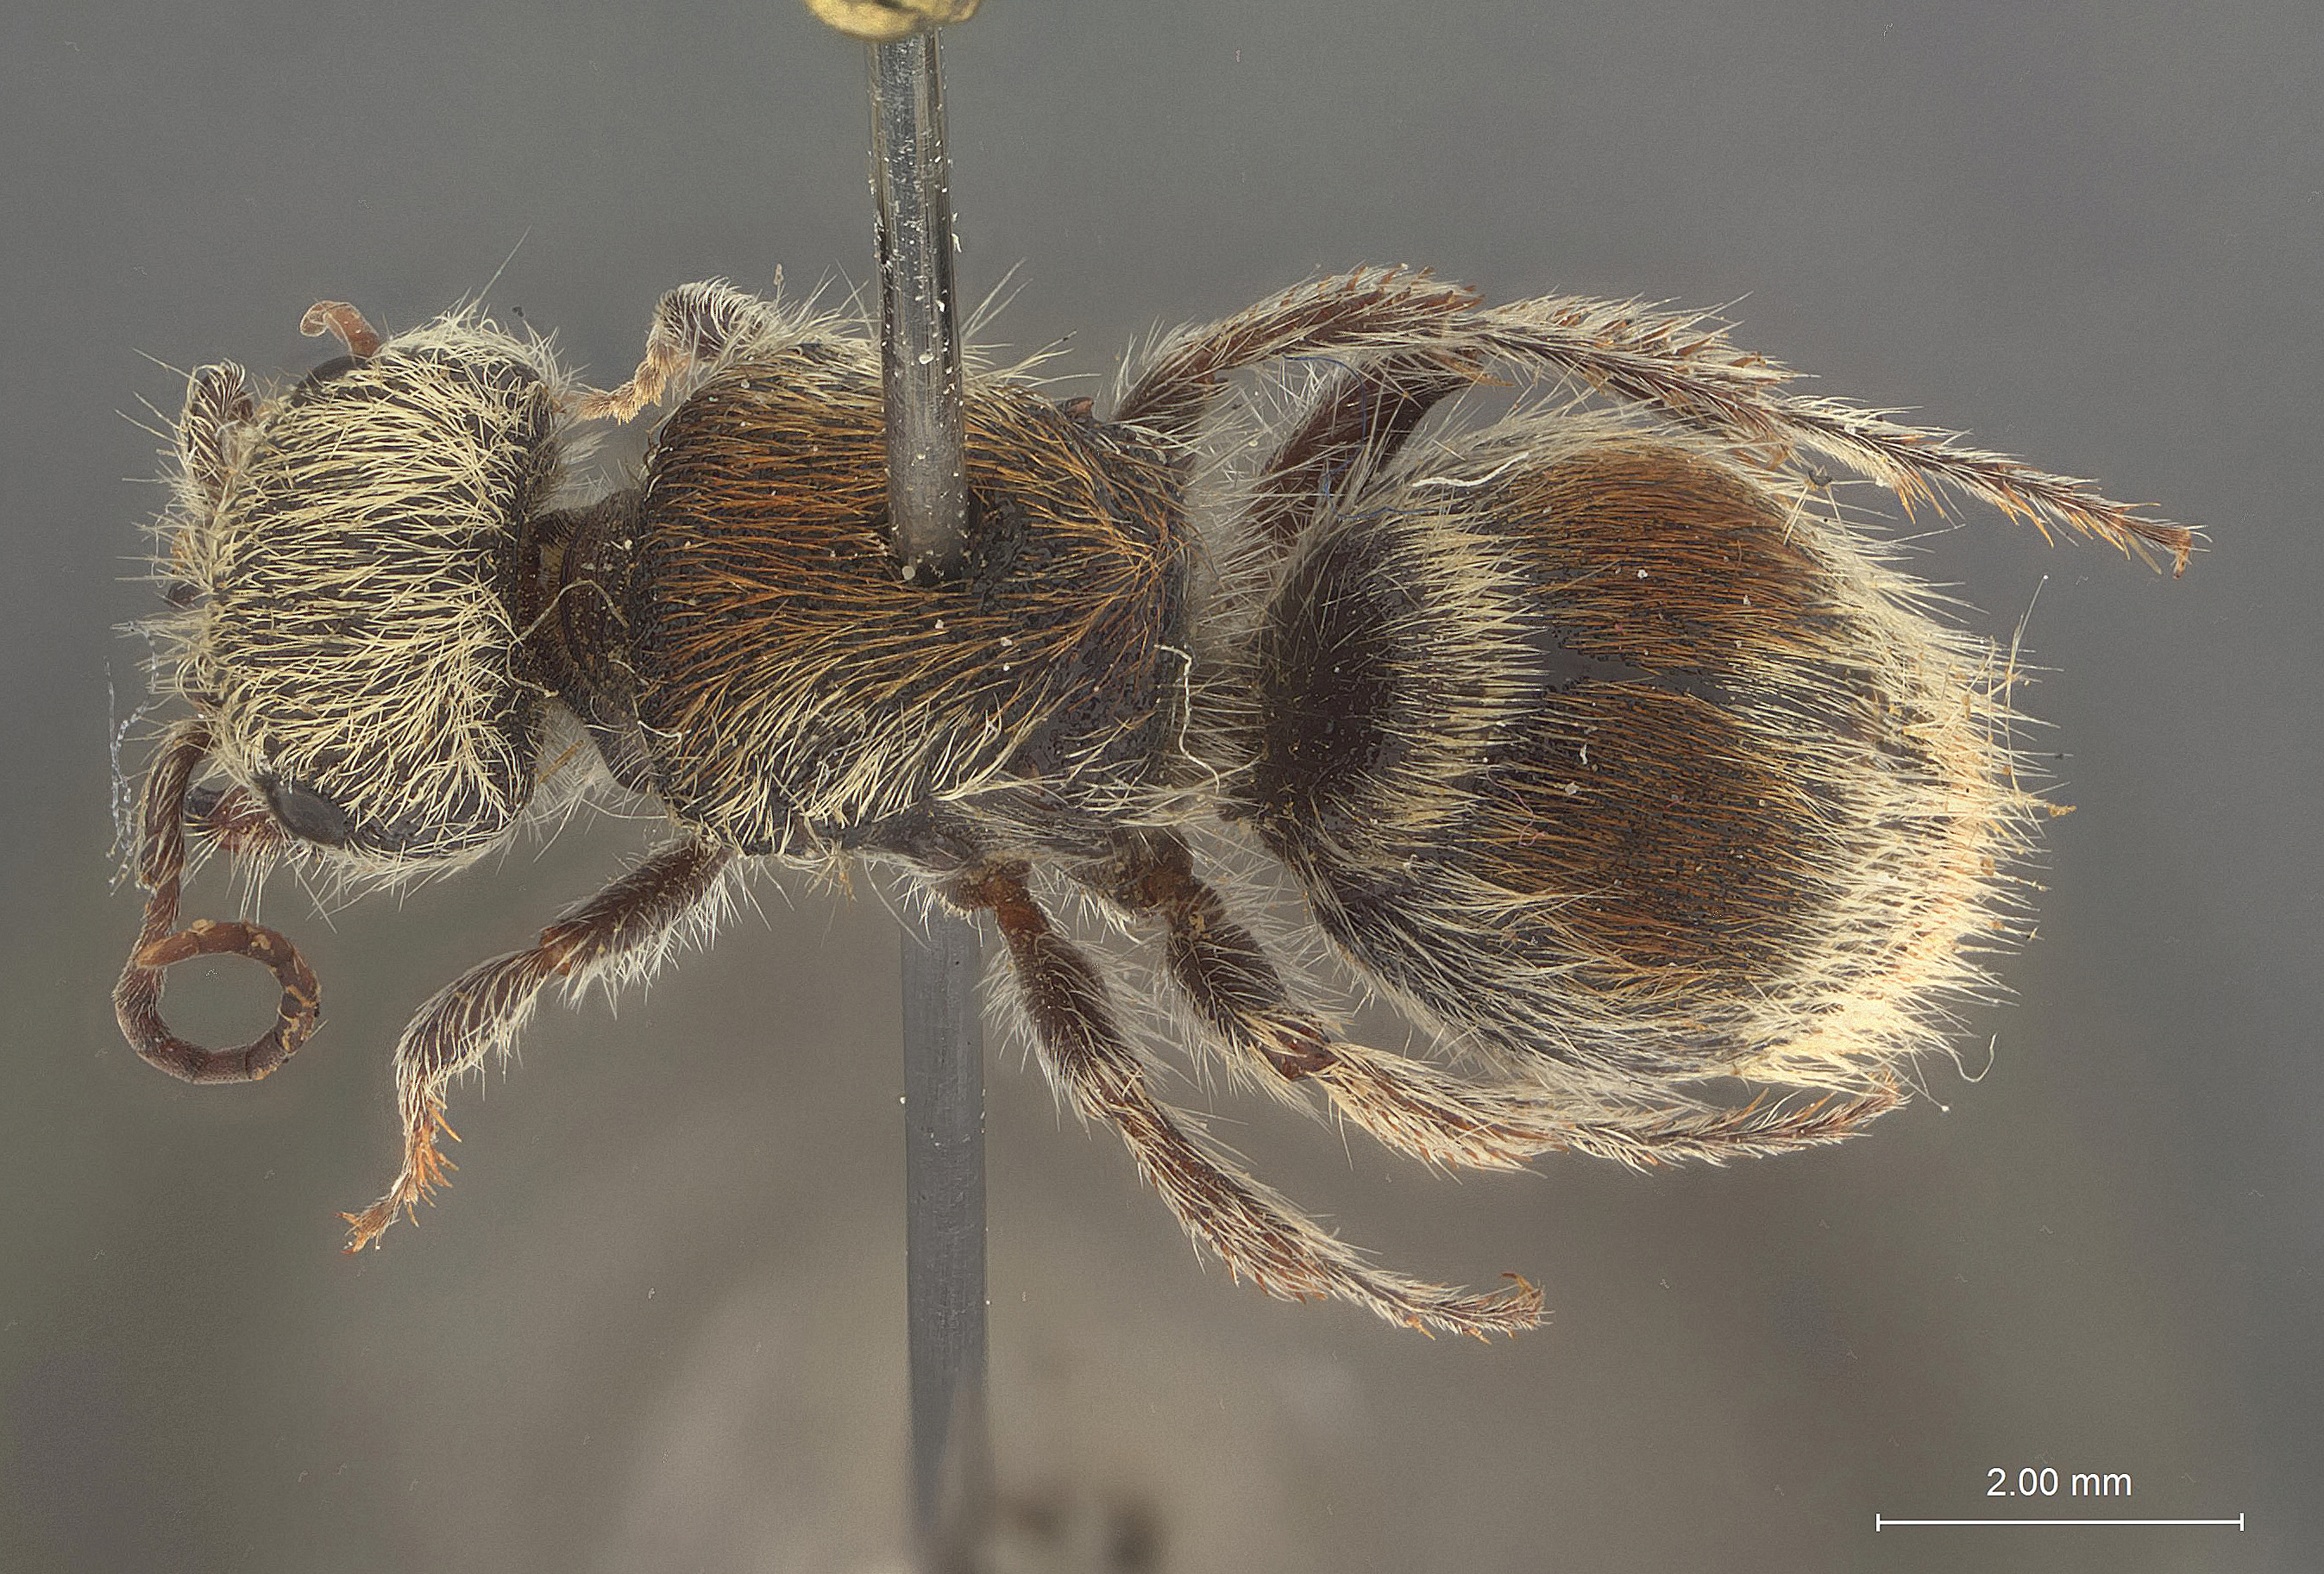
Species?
Euspinolia krombeini
